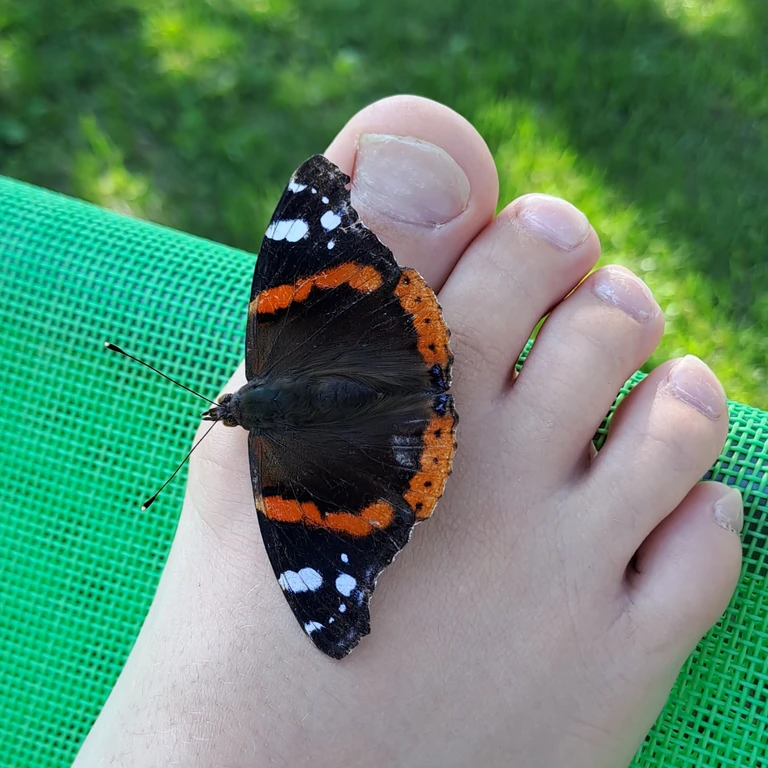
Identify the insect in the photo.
Vanessa atalanta
